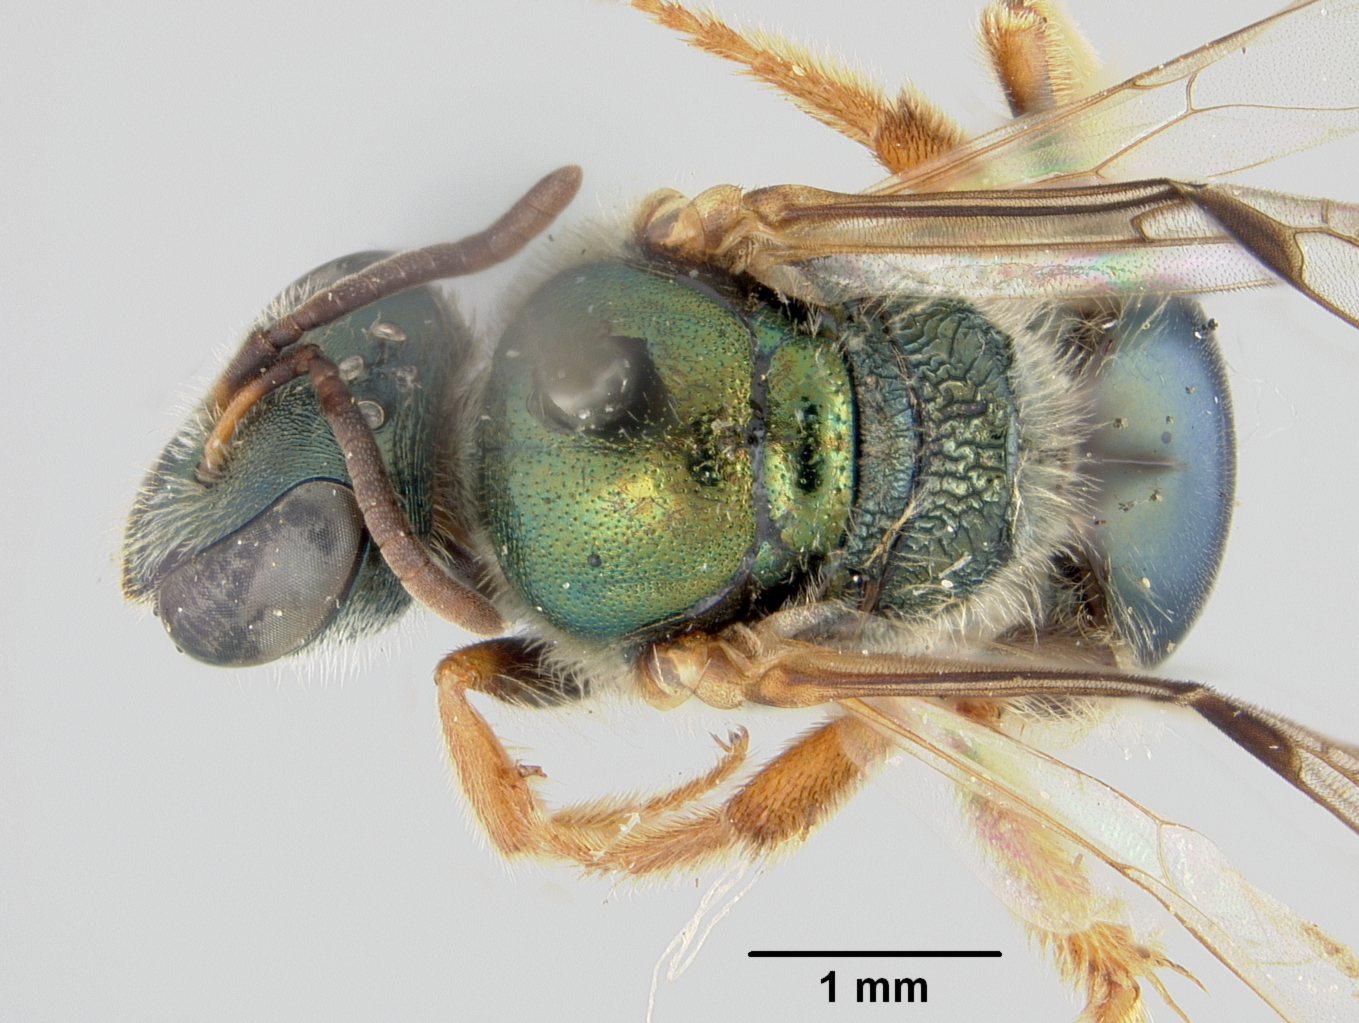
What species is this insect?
Halictus flindersi
